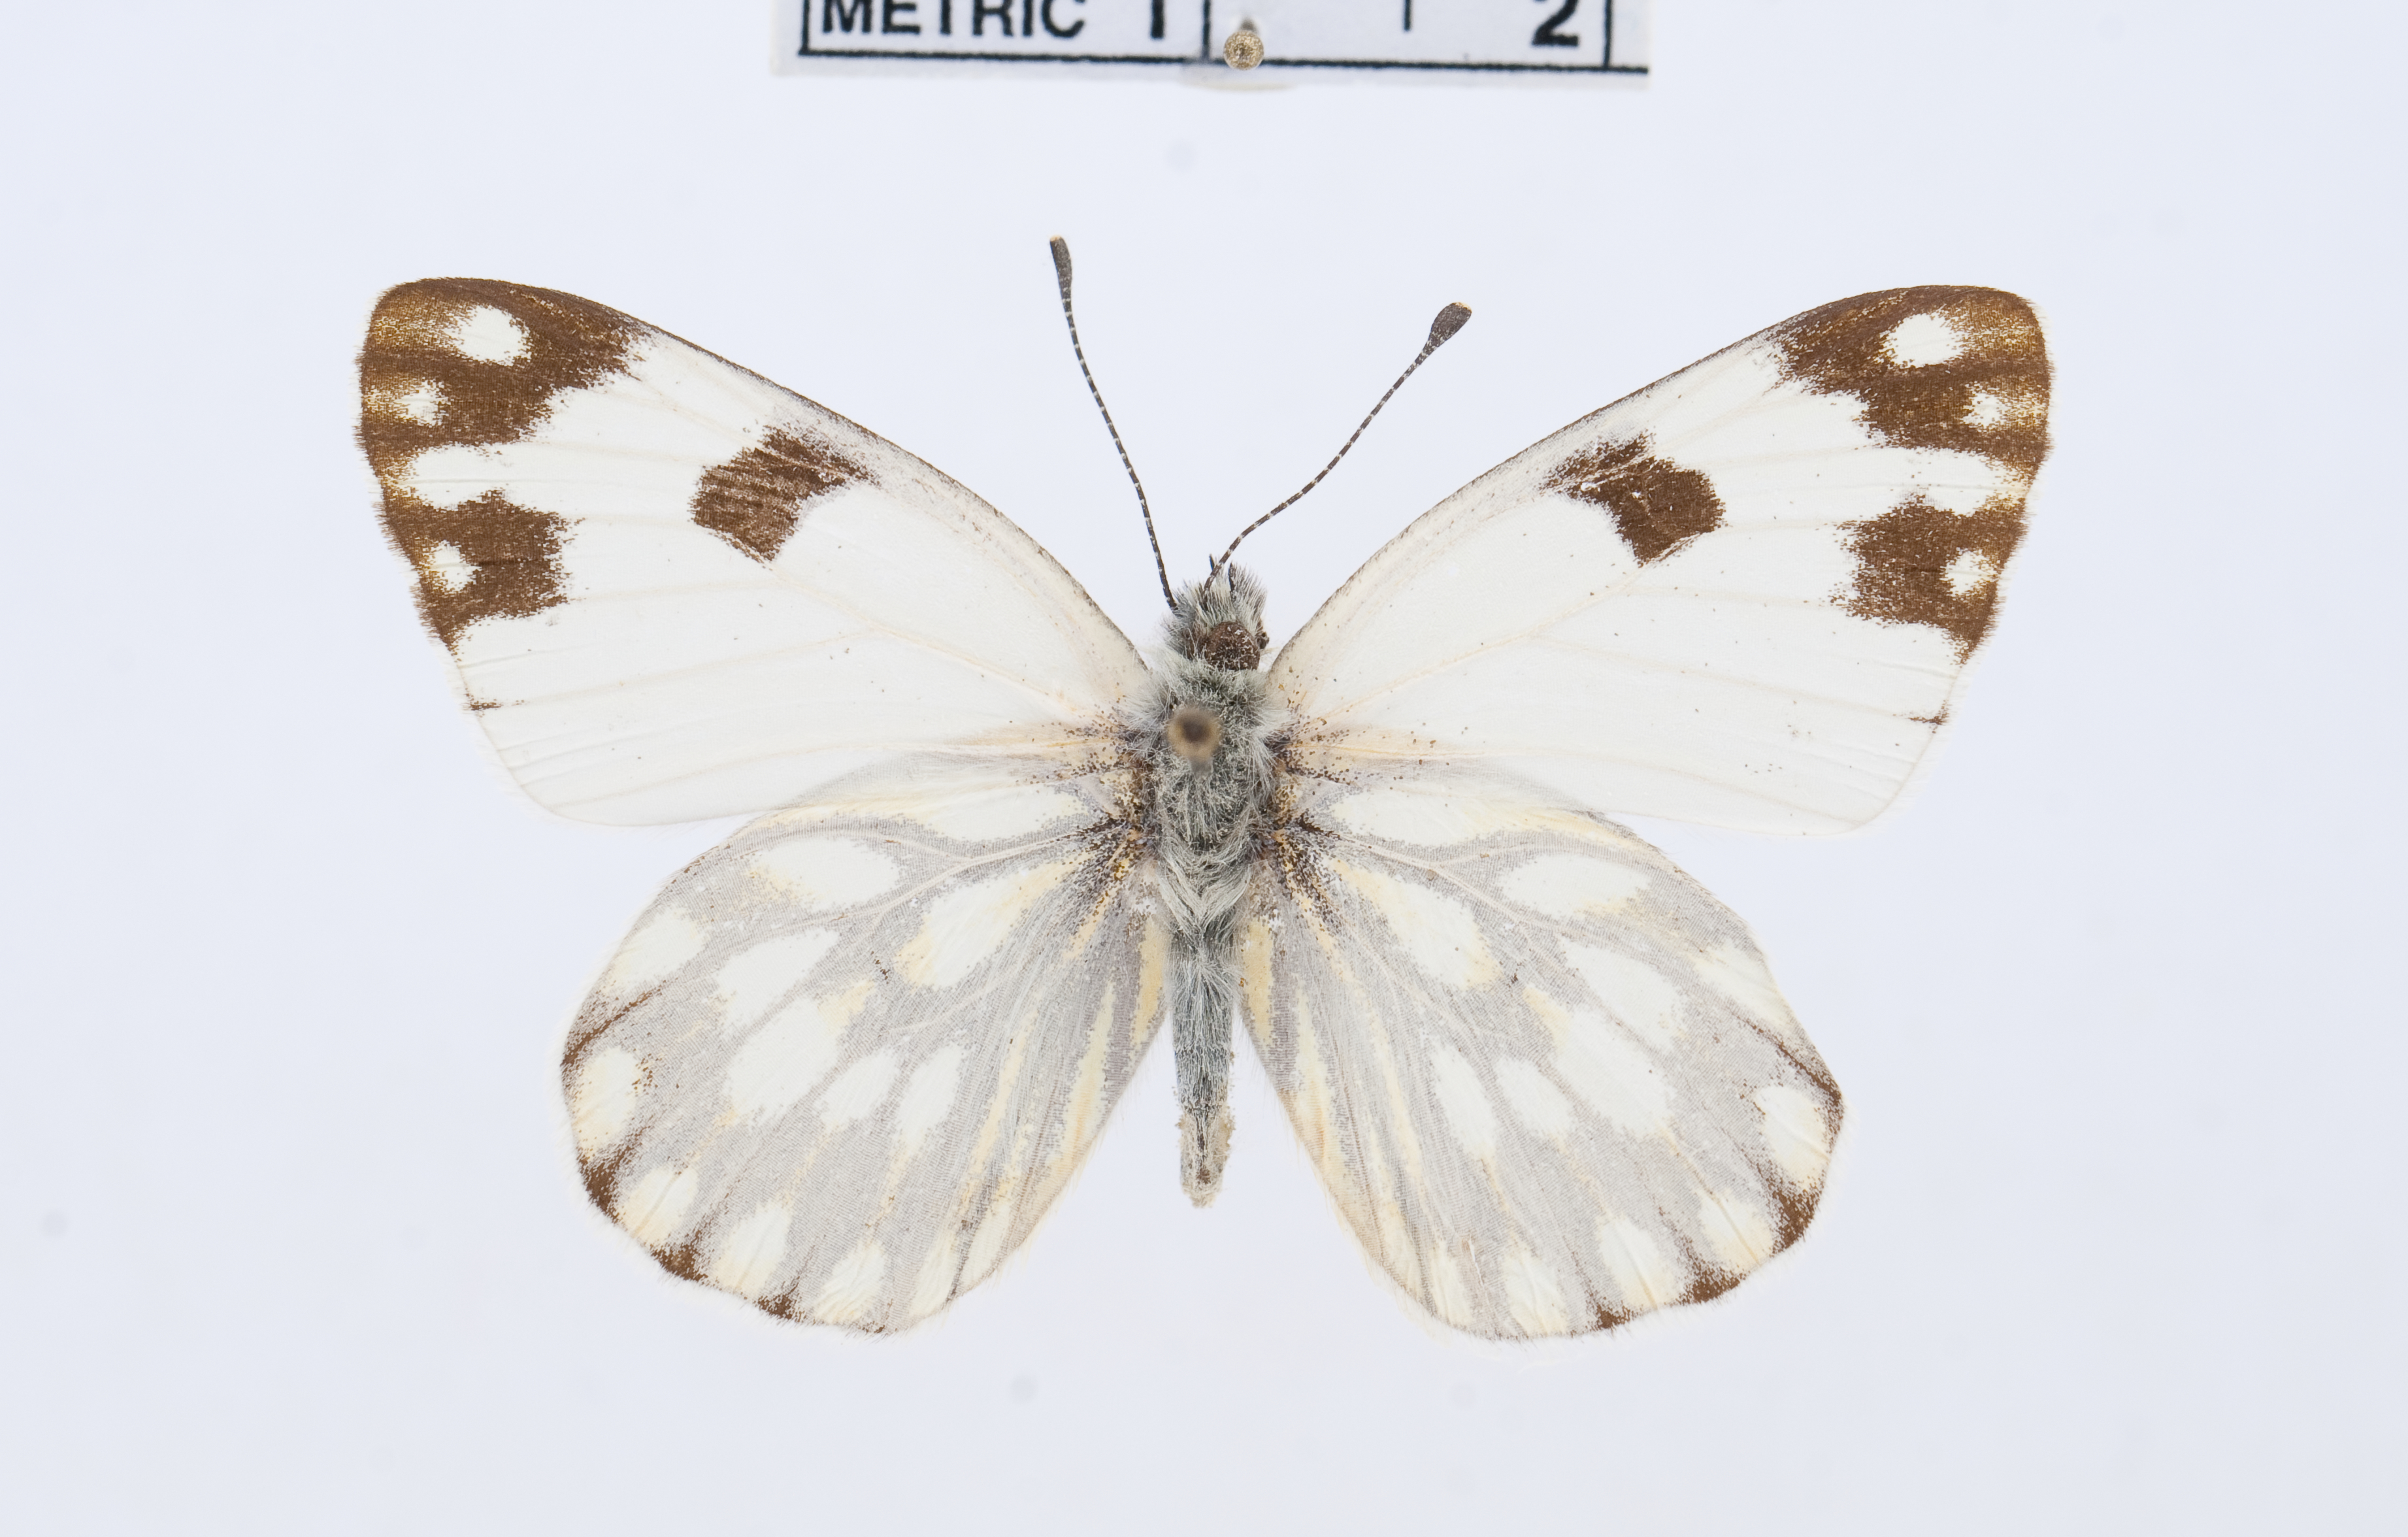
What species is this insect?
Pontia helice
